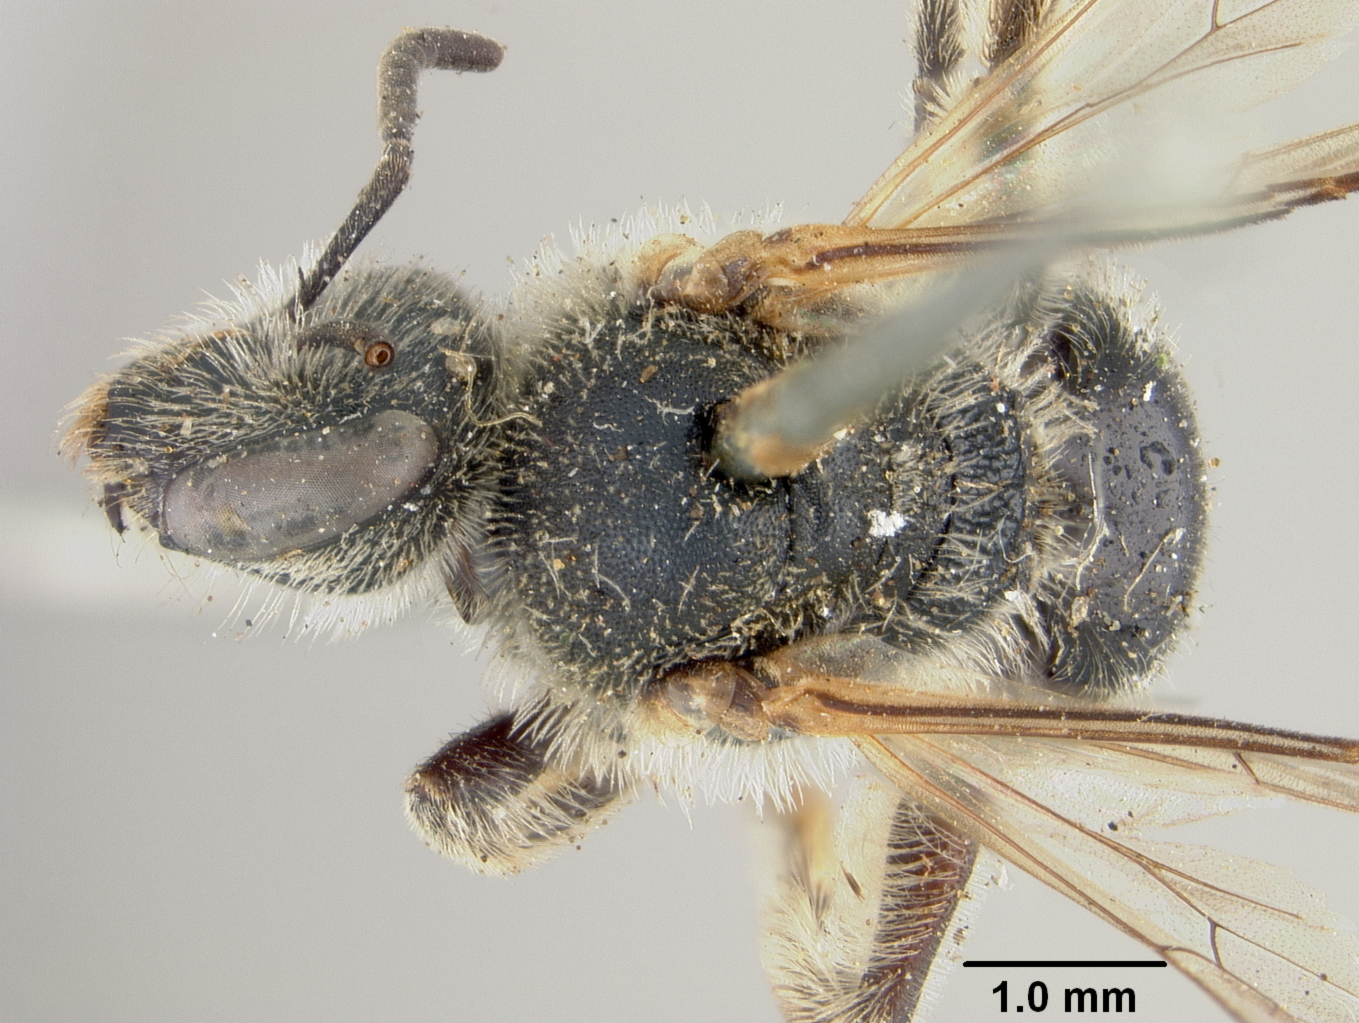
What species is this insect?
Halictus olympiae
